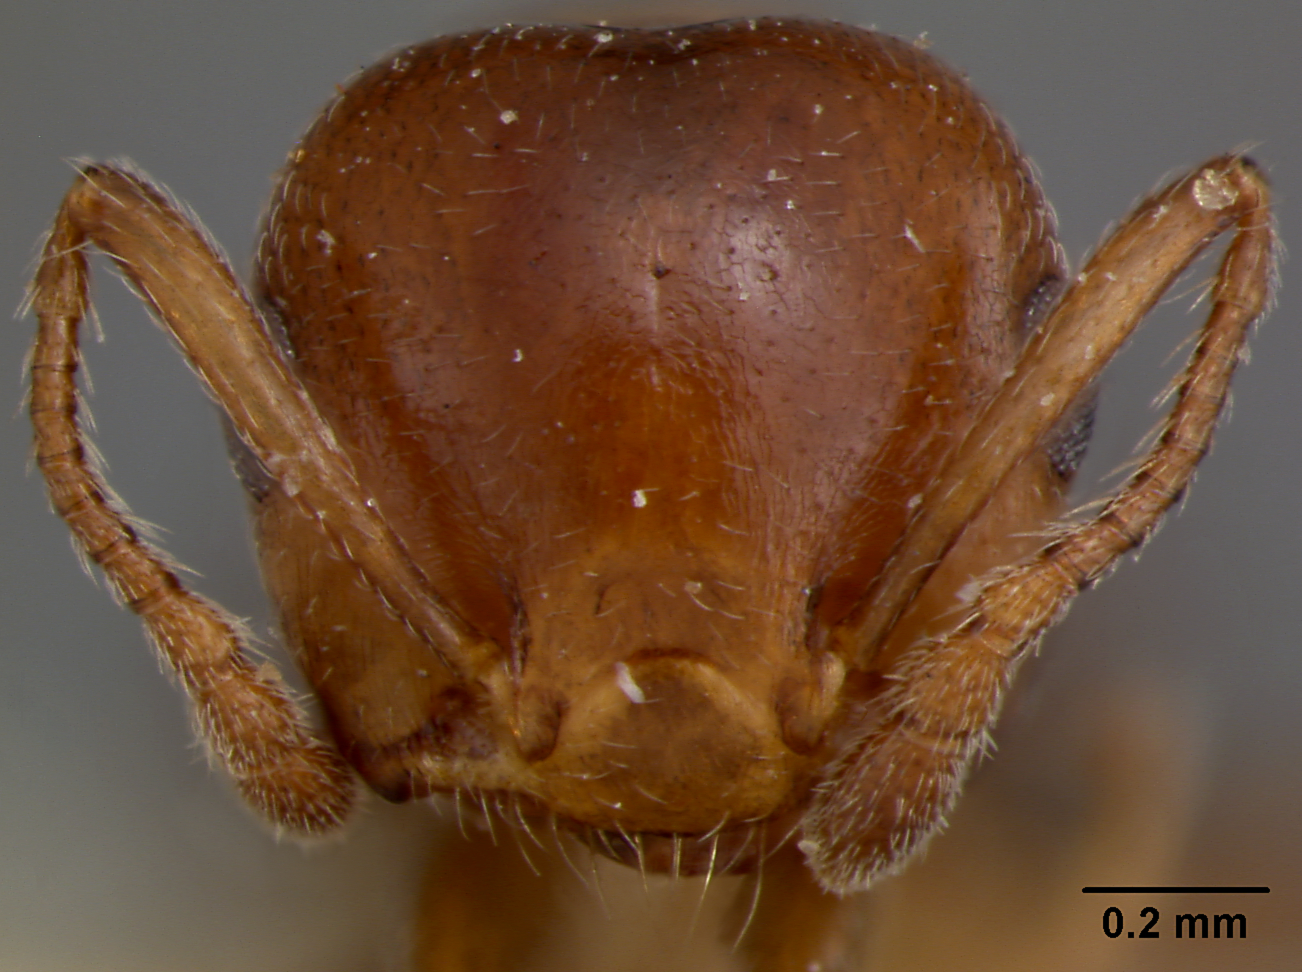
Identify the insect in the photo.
Crematogaster scrutans
